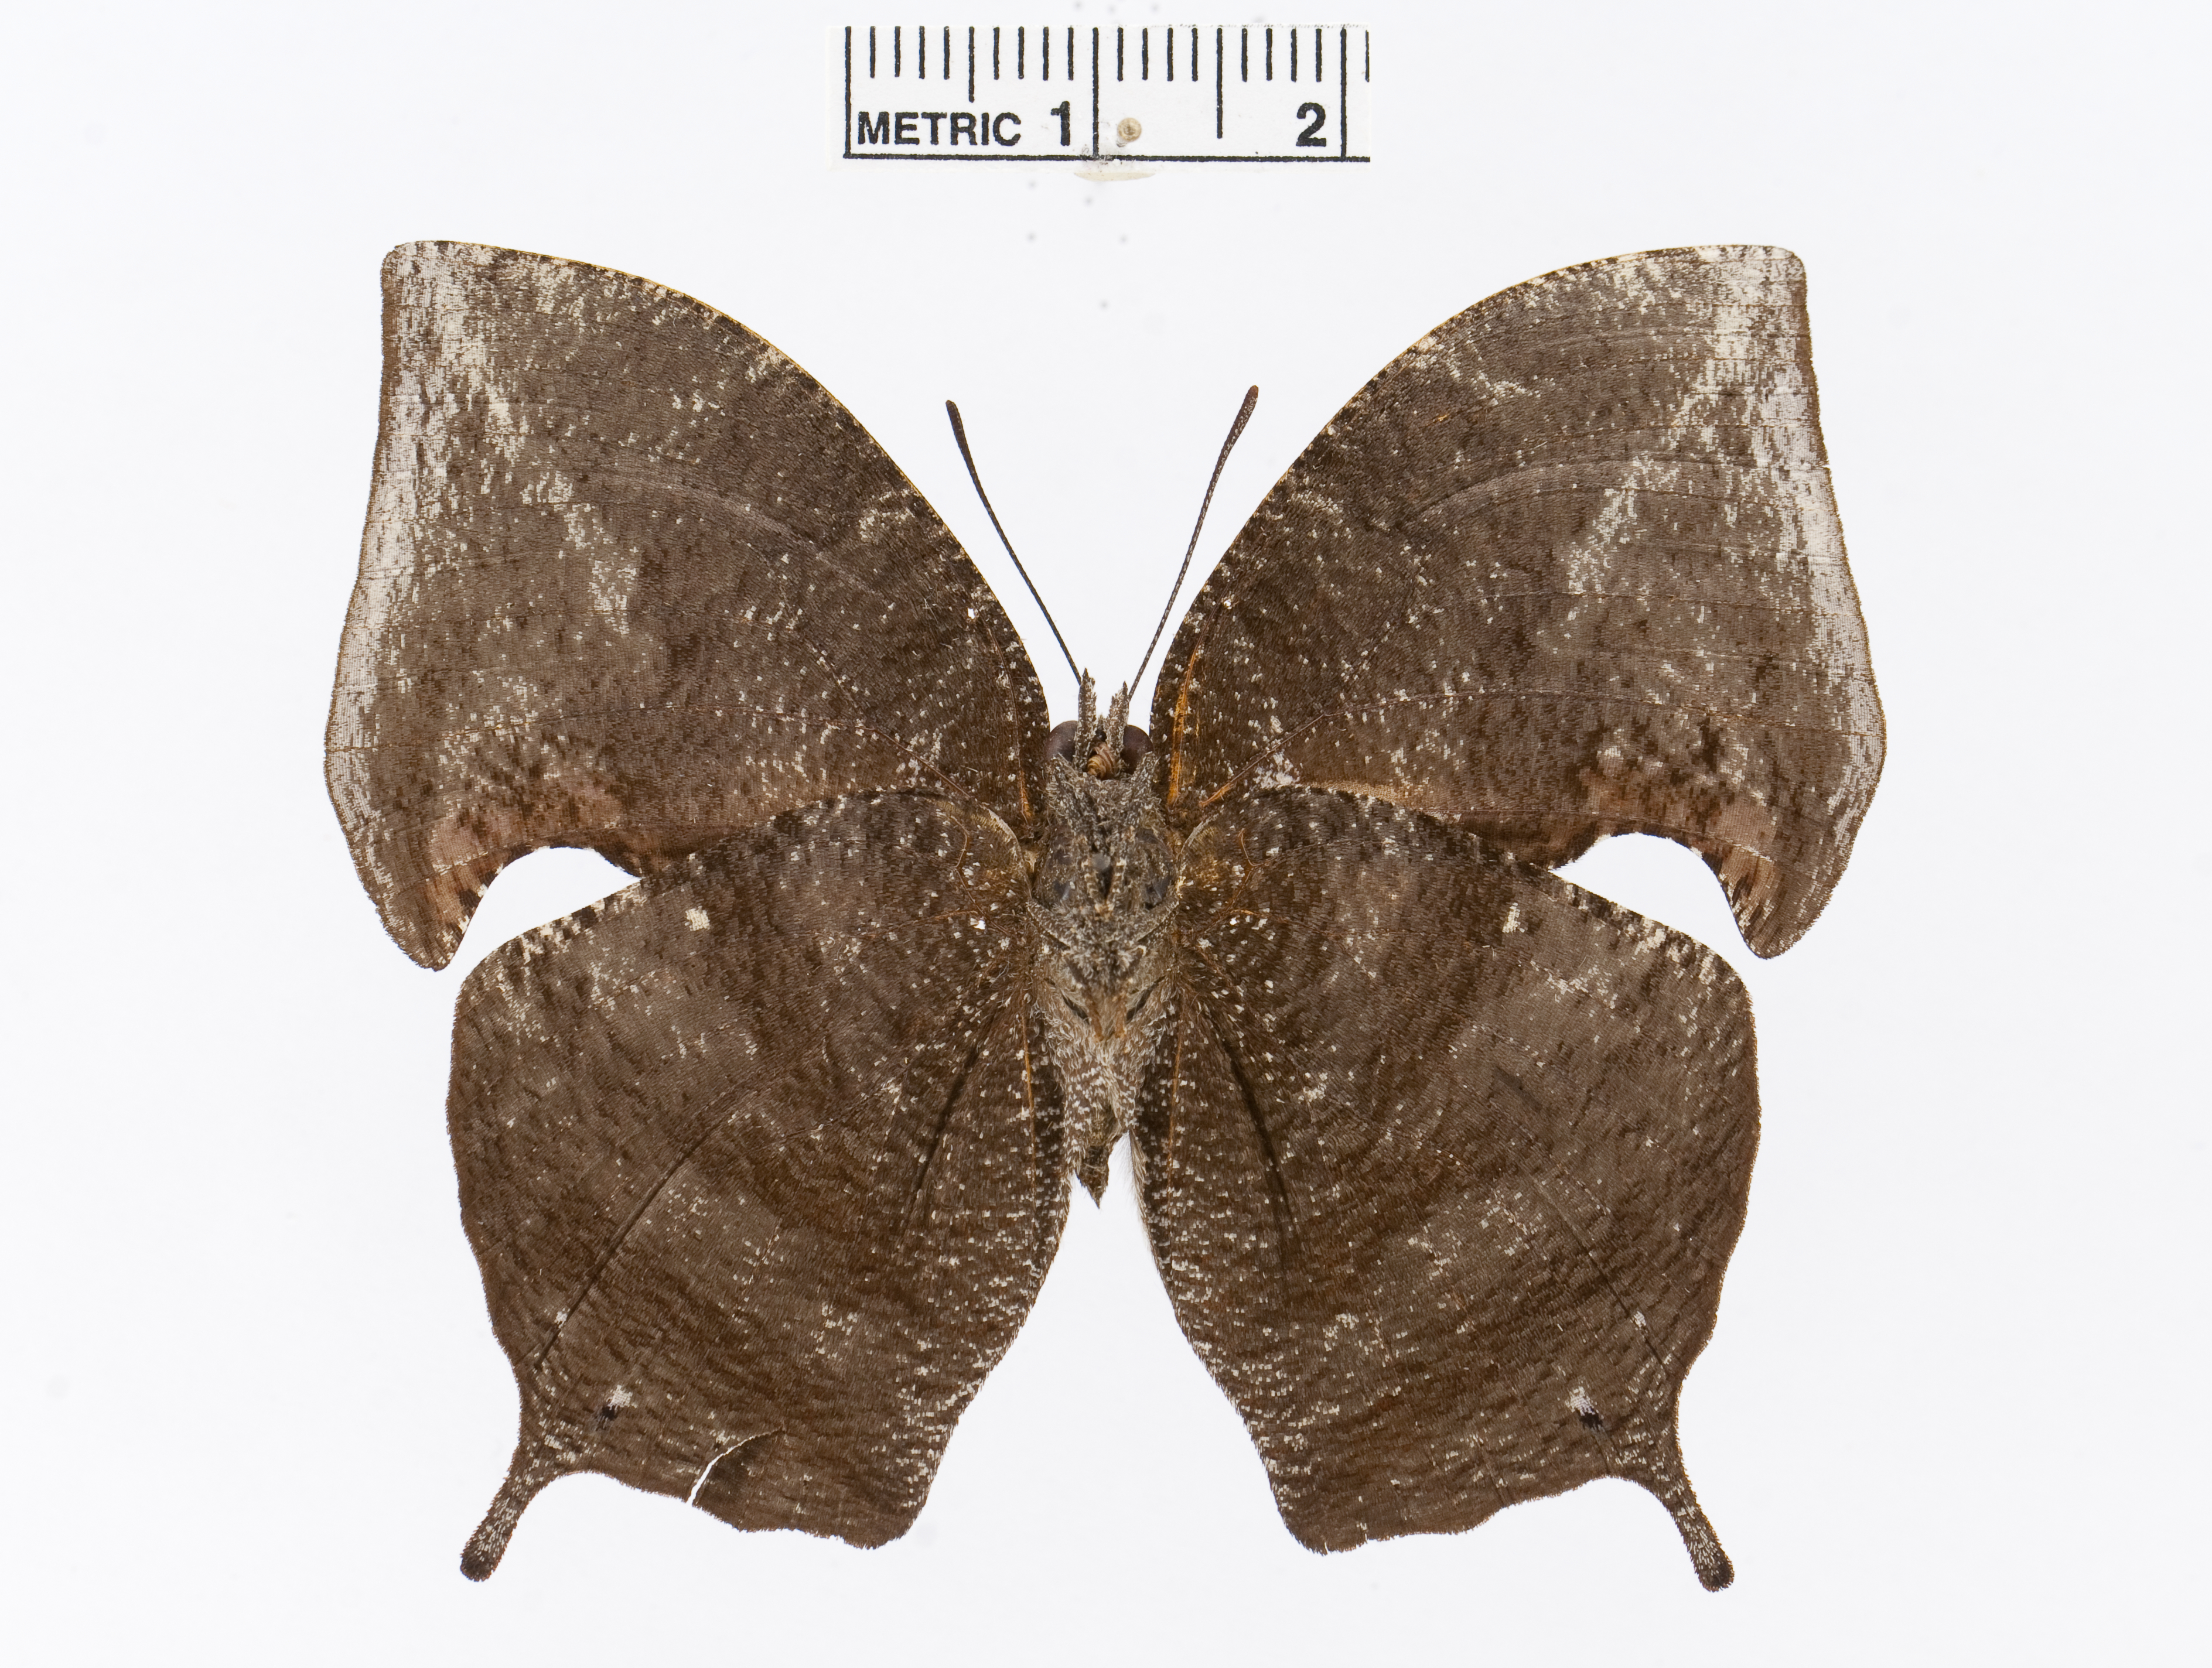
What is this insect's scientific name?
Memphis pseudiphis
